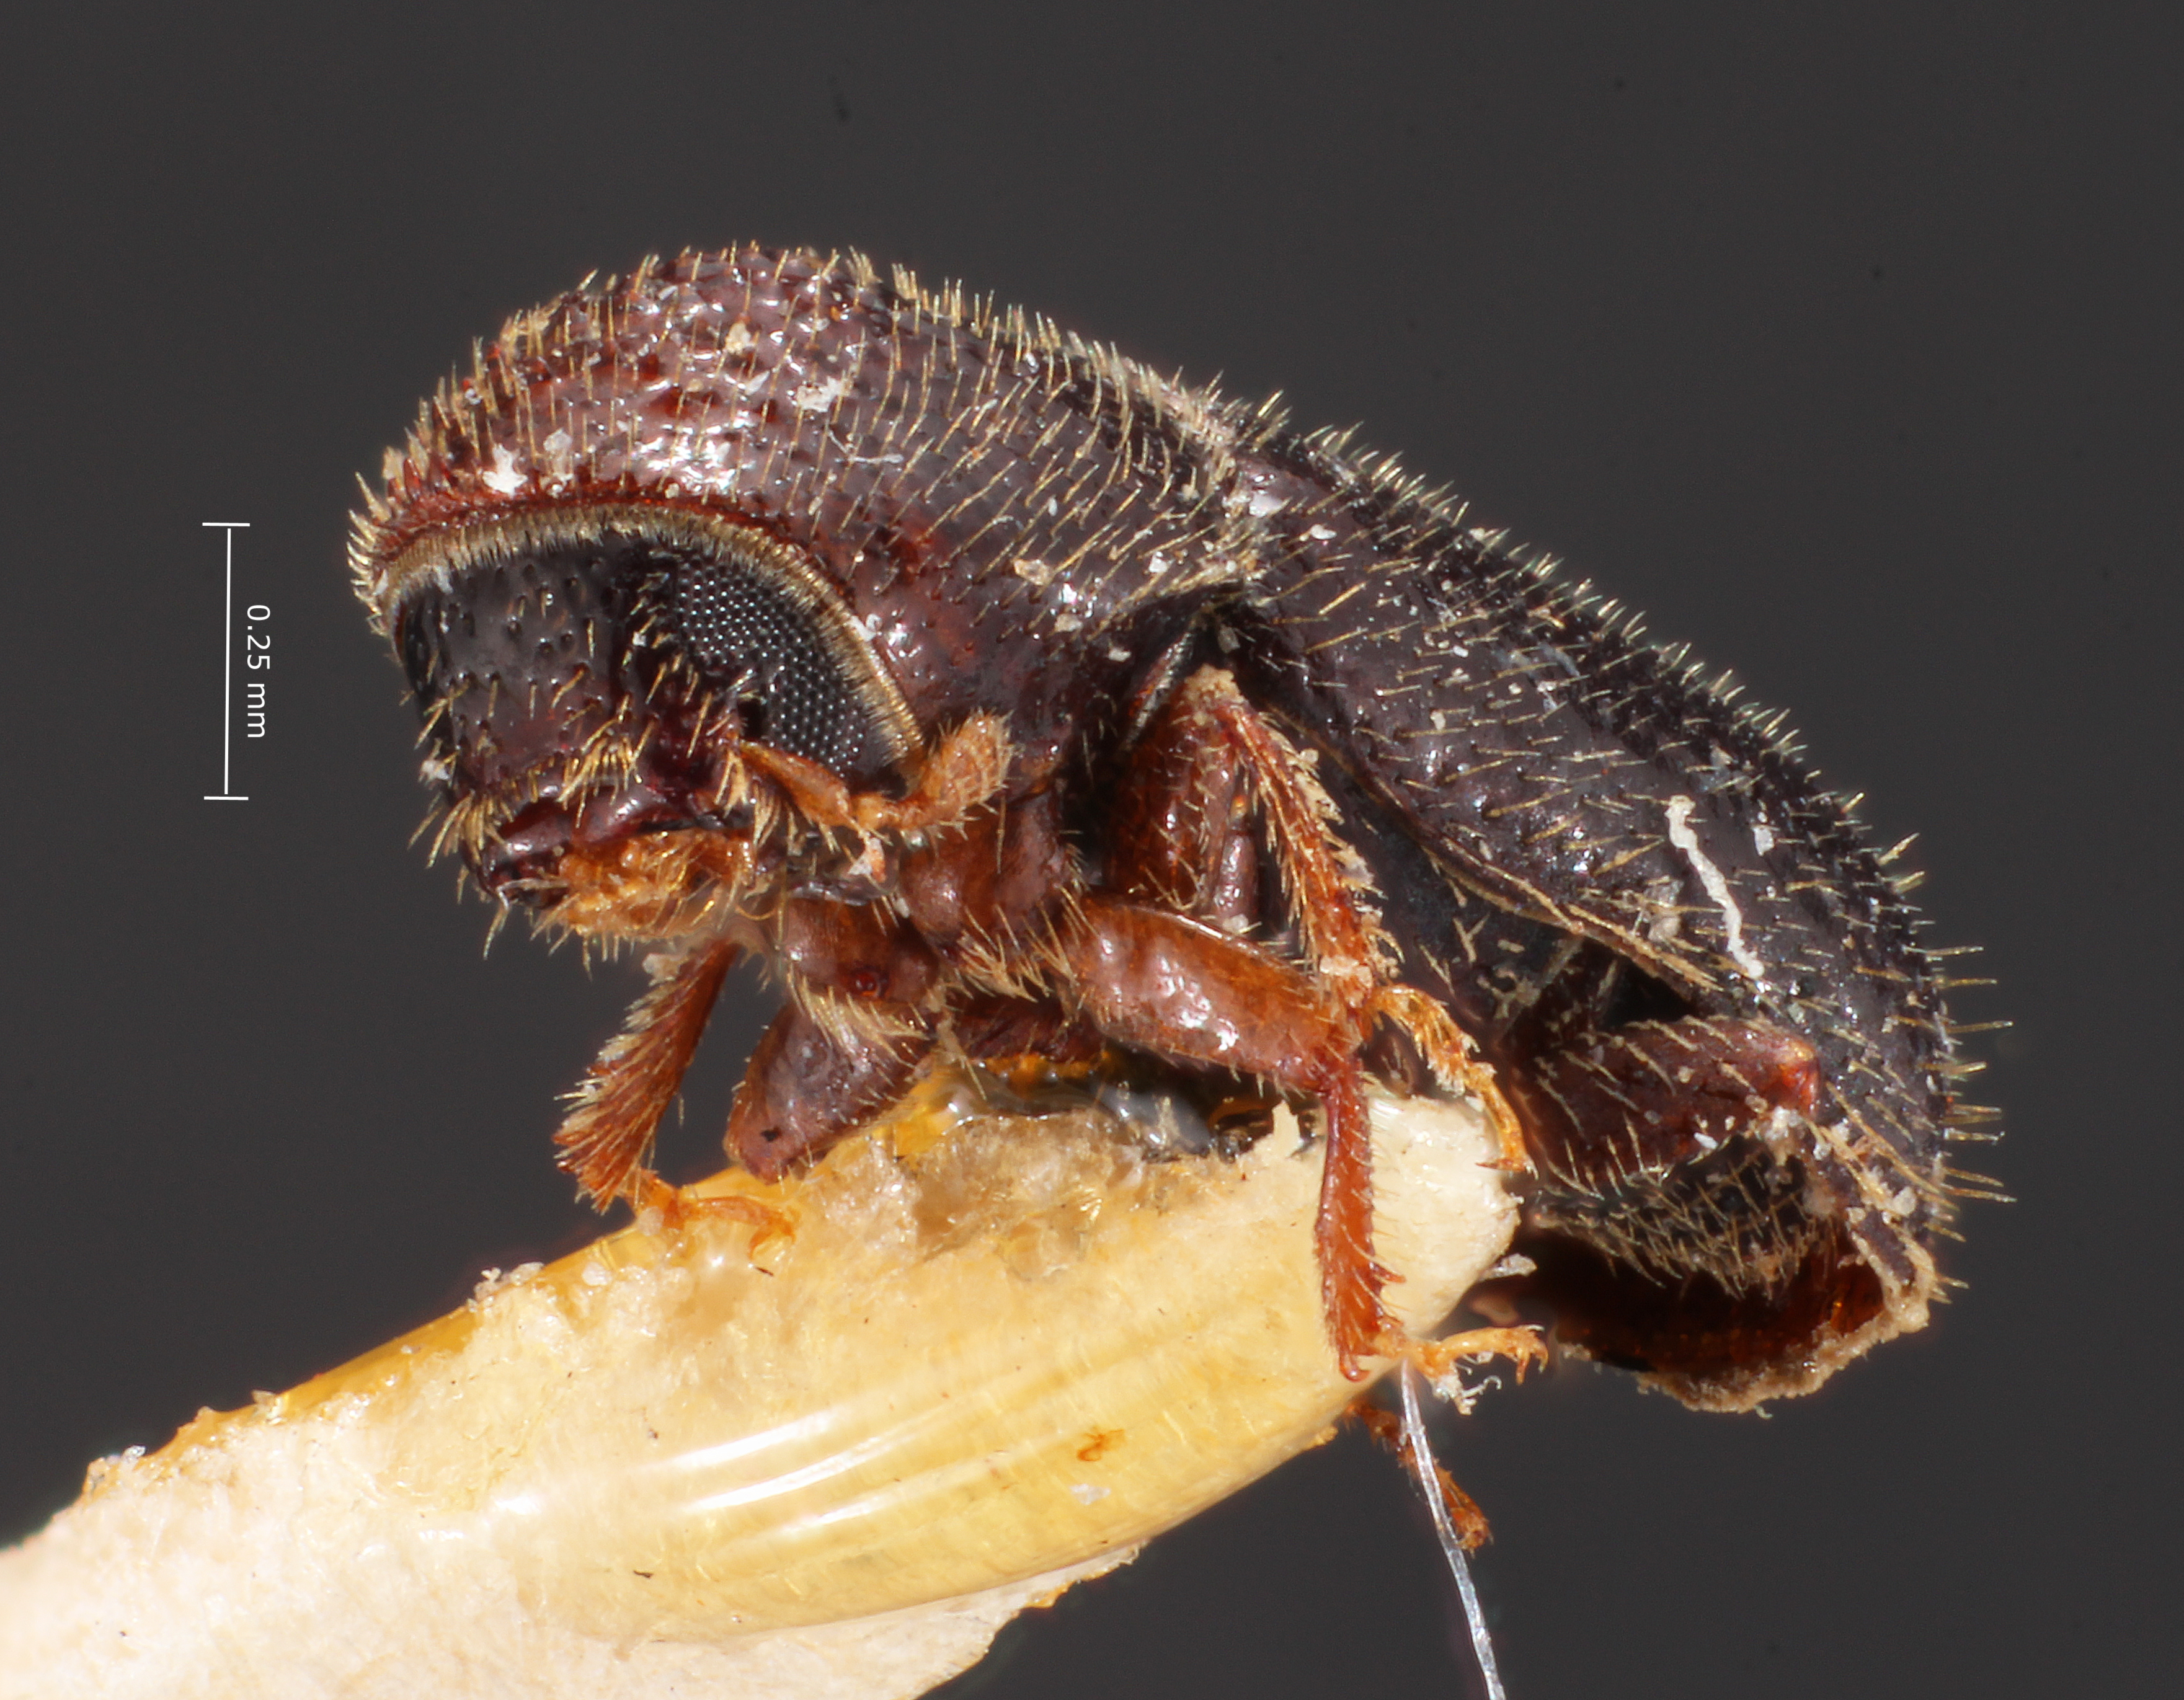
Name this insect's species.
Myeloborus keeni
